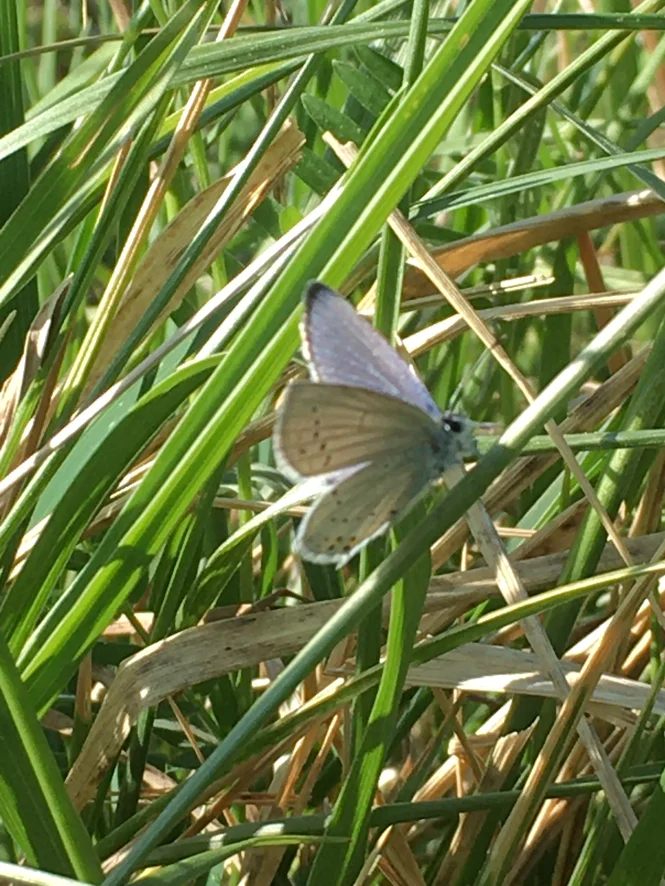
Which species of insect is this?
Cupido argiades (also Elkalyce argiades)
